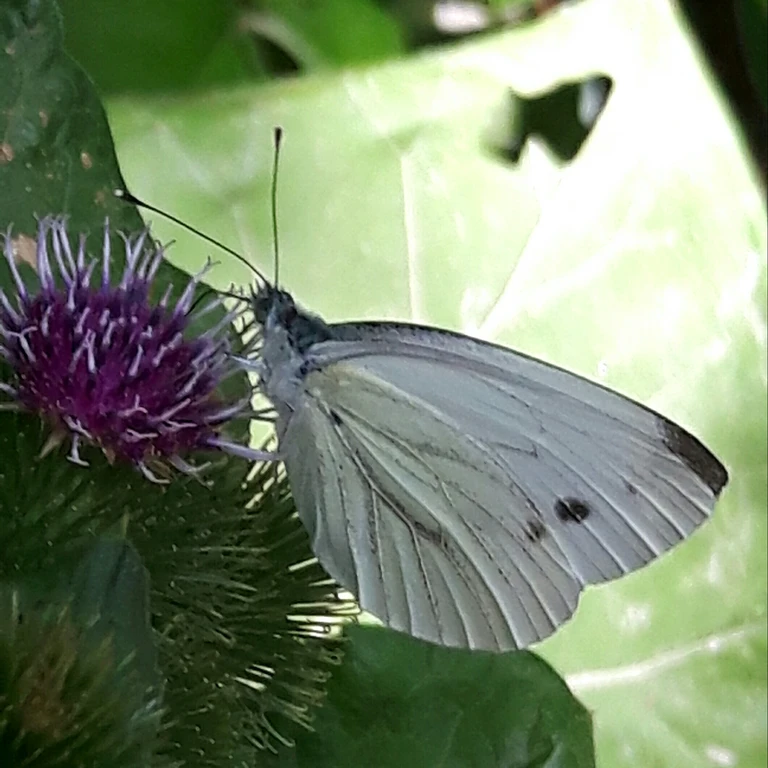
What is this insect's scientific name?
Pieris napi
